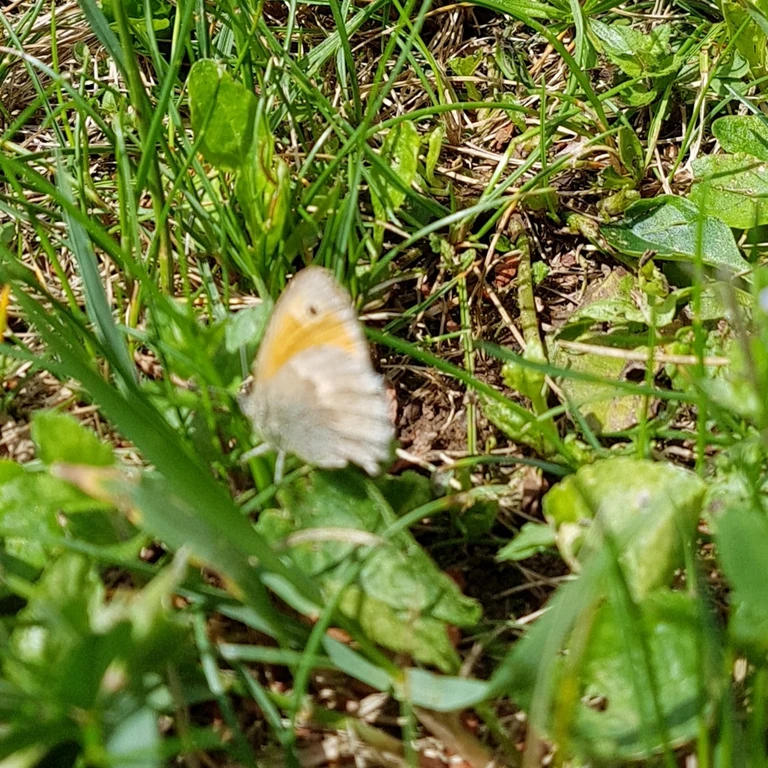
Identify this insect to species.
Coenonympha pamphilus
